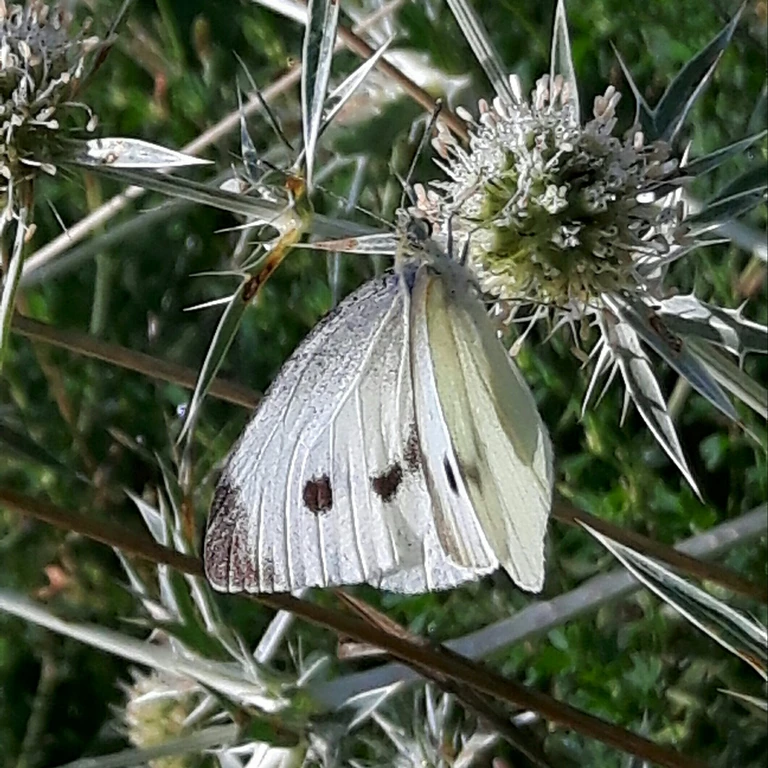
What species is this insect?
Pieris rapae
